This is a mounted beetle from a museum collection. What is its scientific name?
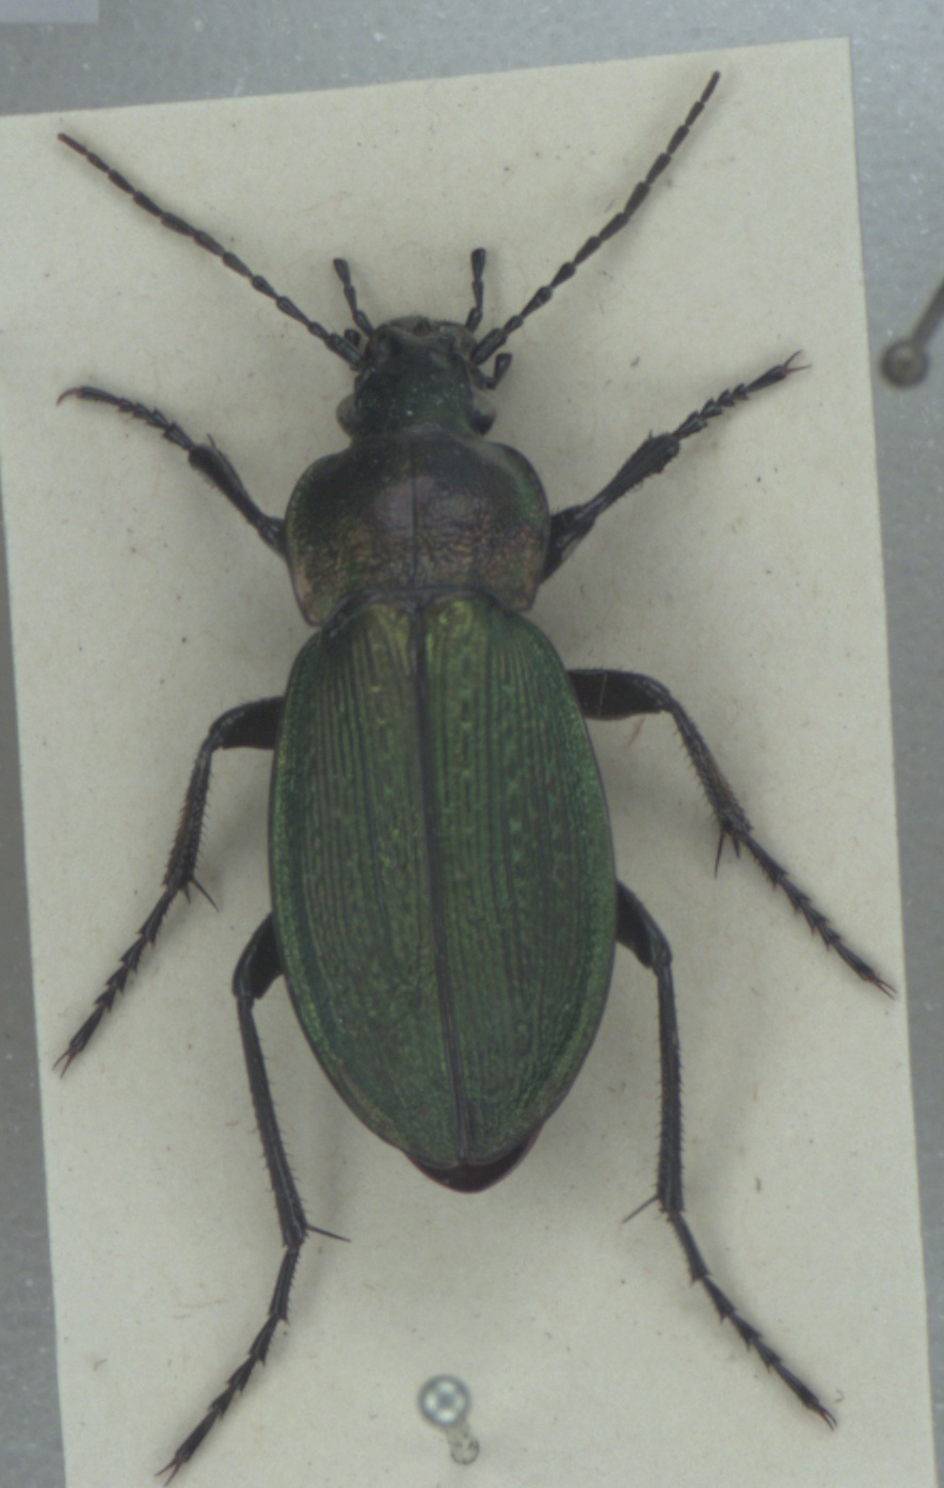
Carabus monilis
